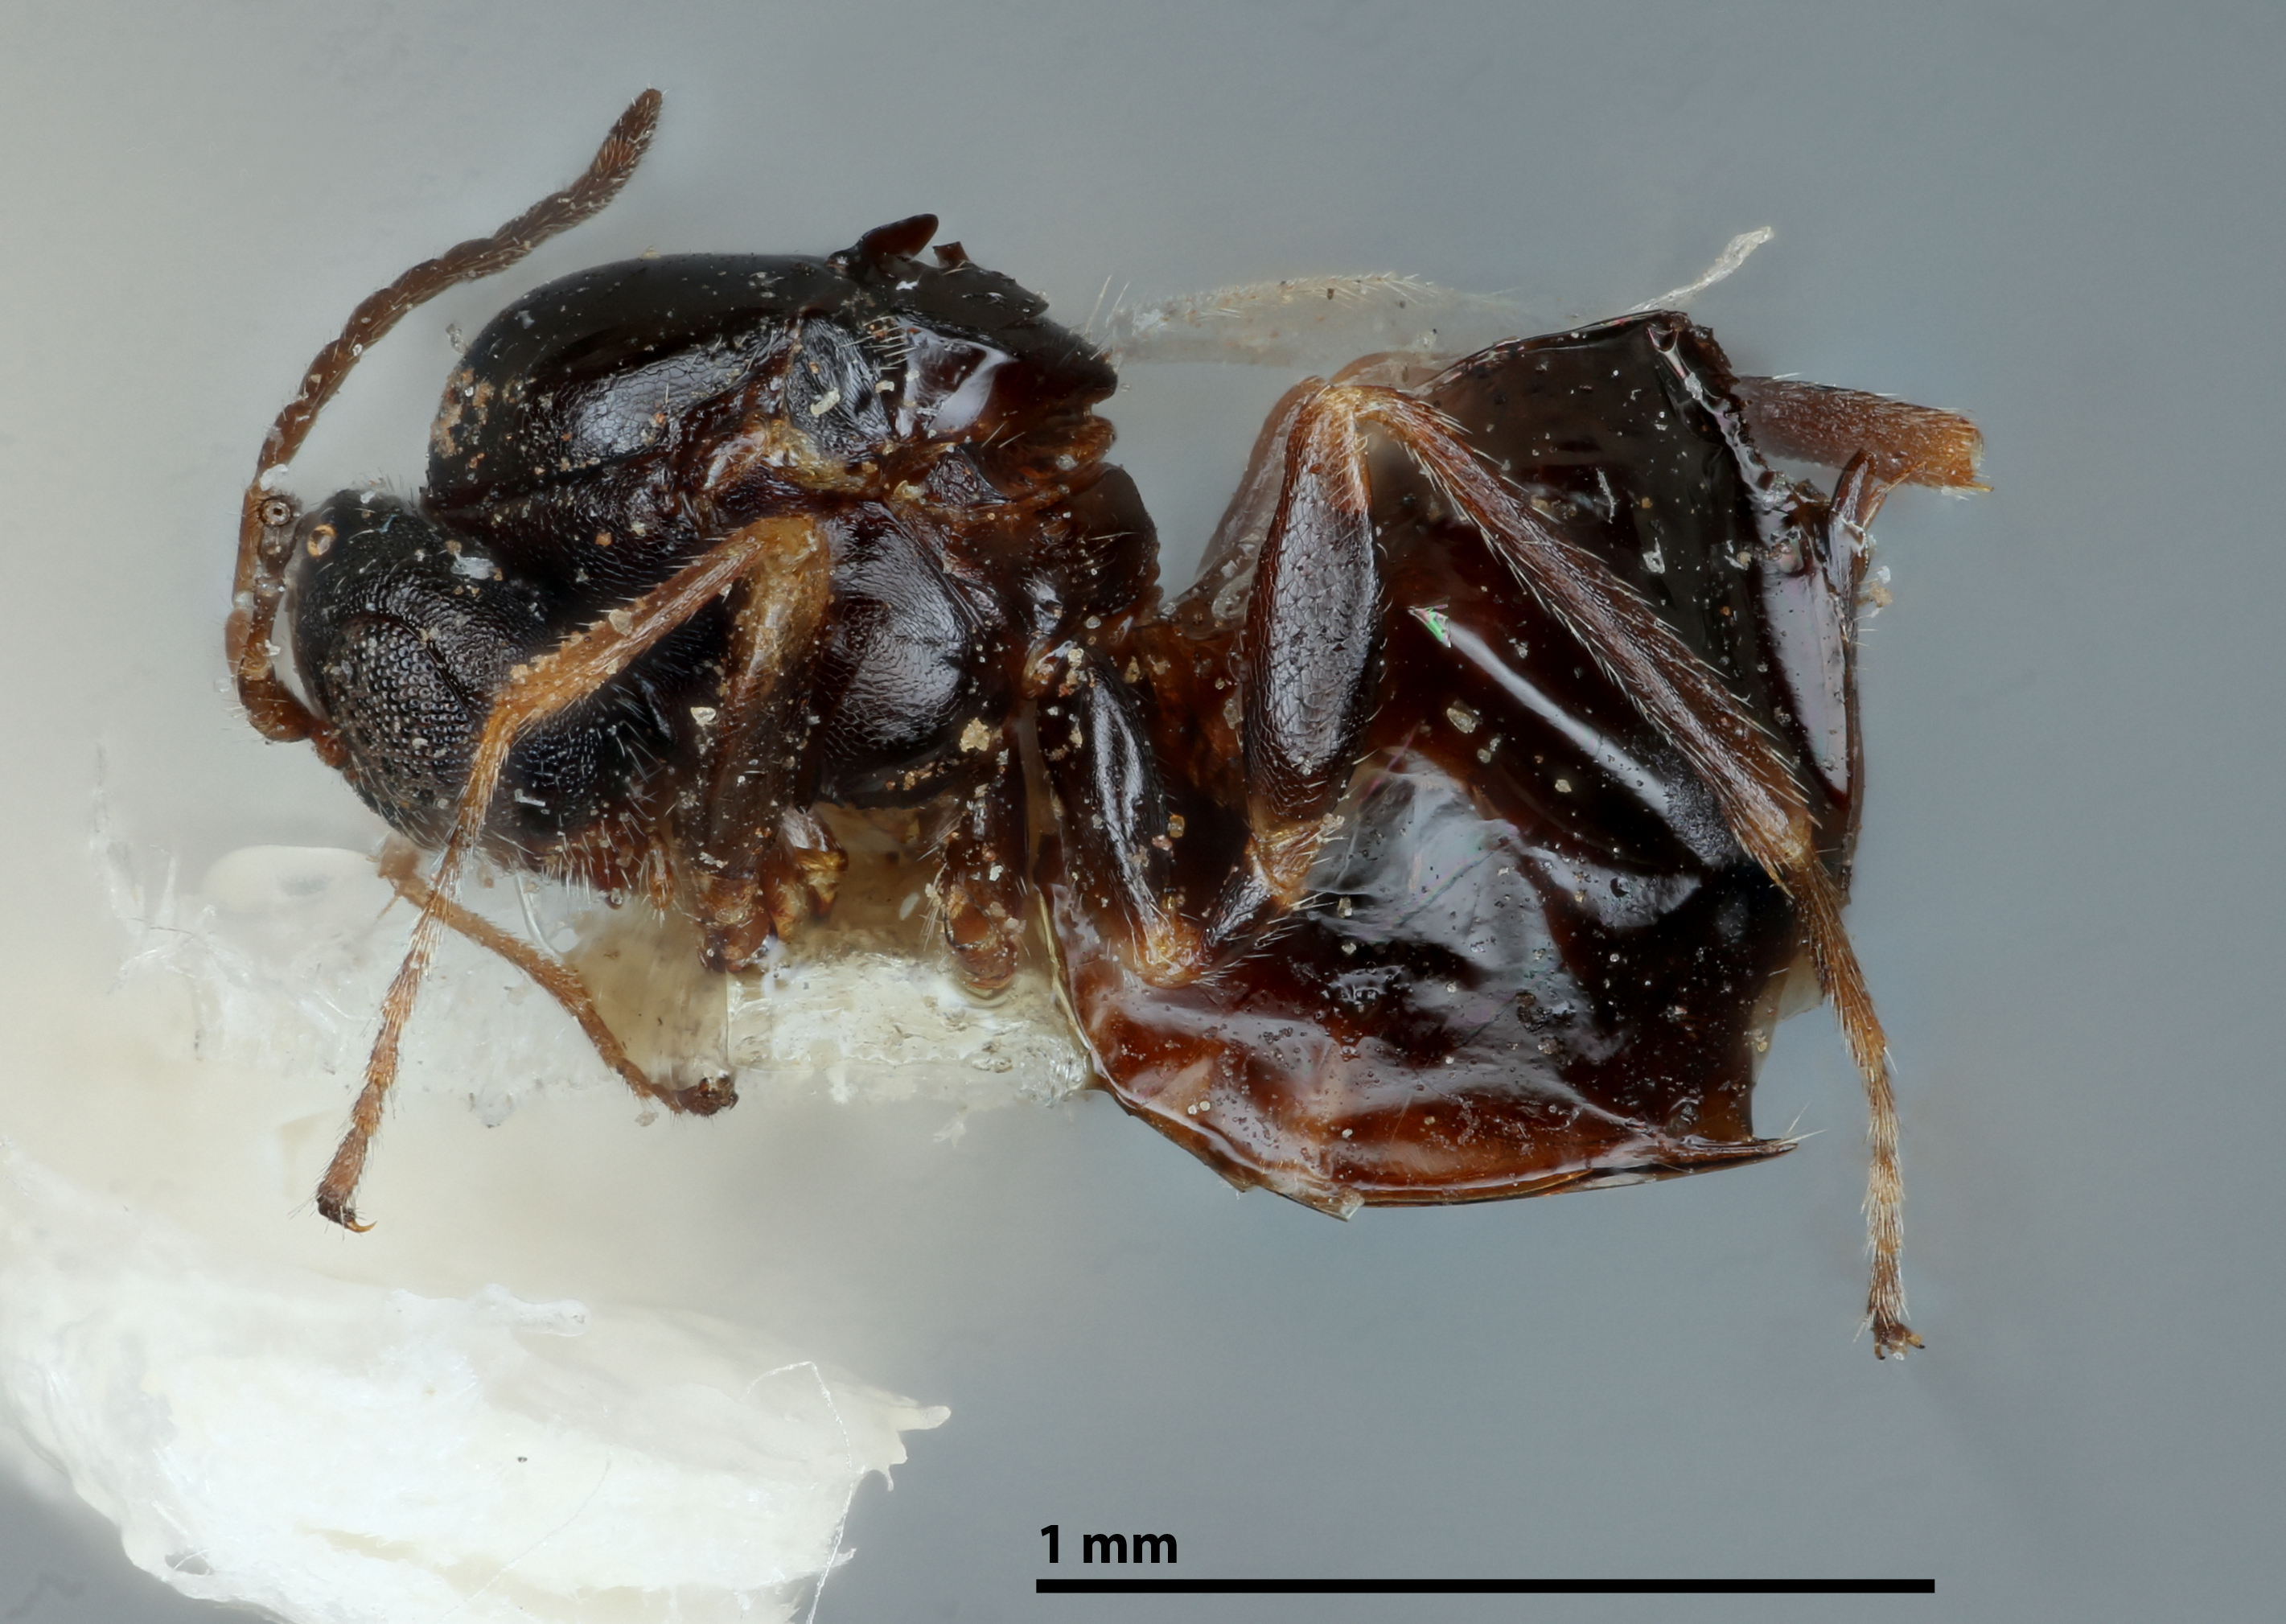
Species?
Neuroterus pacificus
